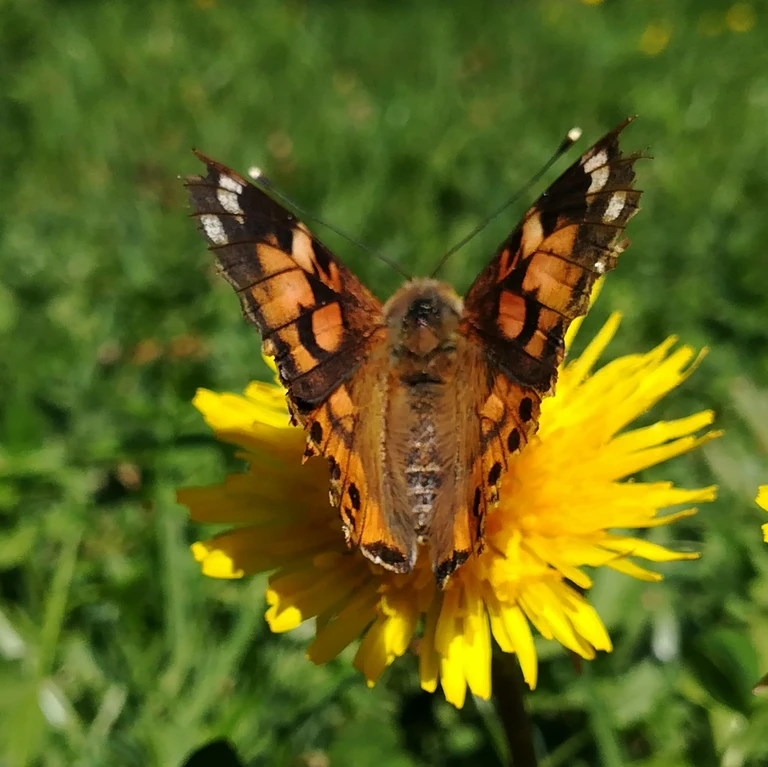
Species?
Vanessa cardui
